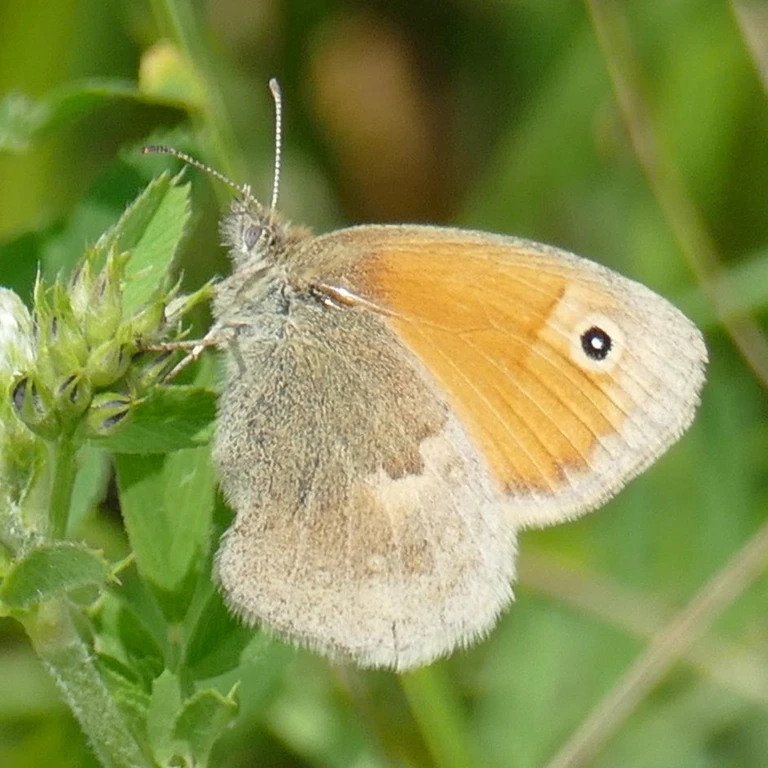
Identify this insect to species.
Coenonympha pamphilus
